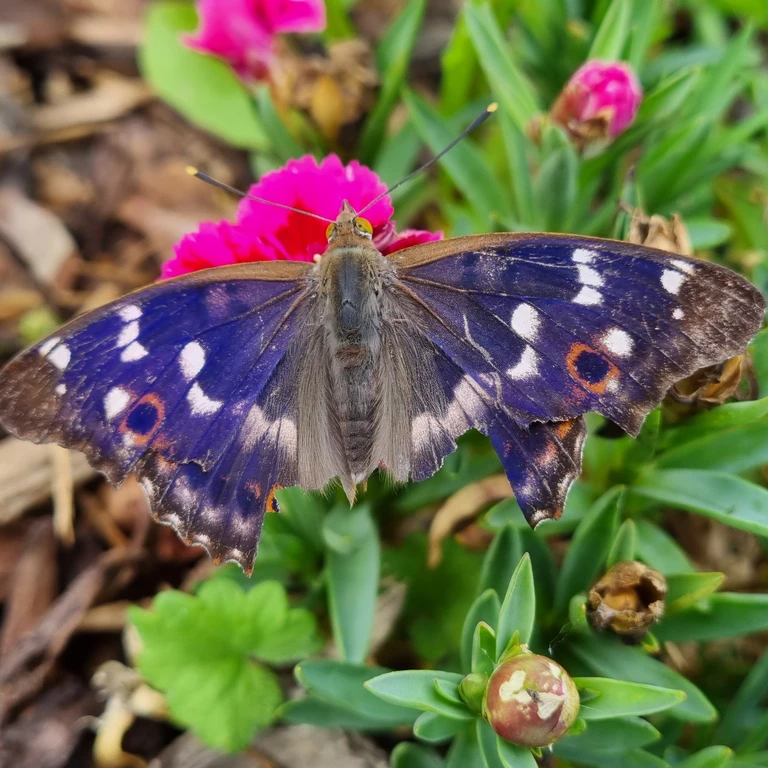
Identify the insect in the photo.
Apatura ilia
